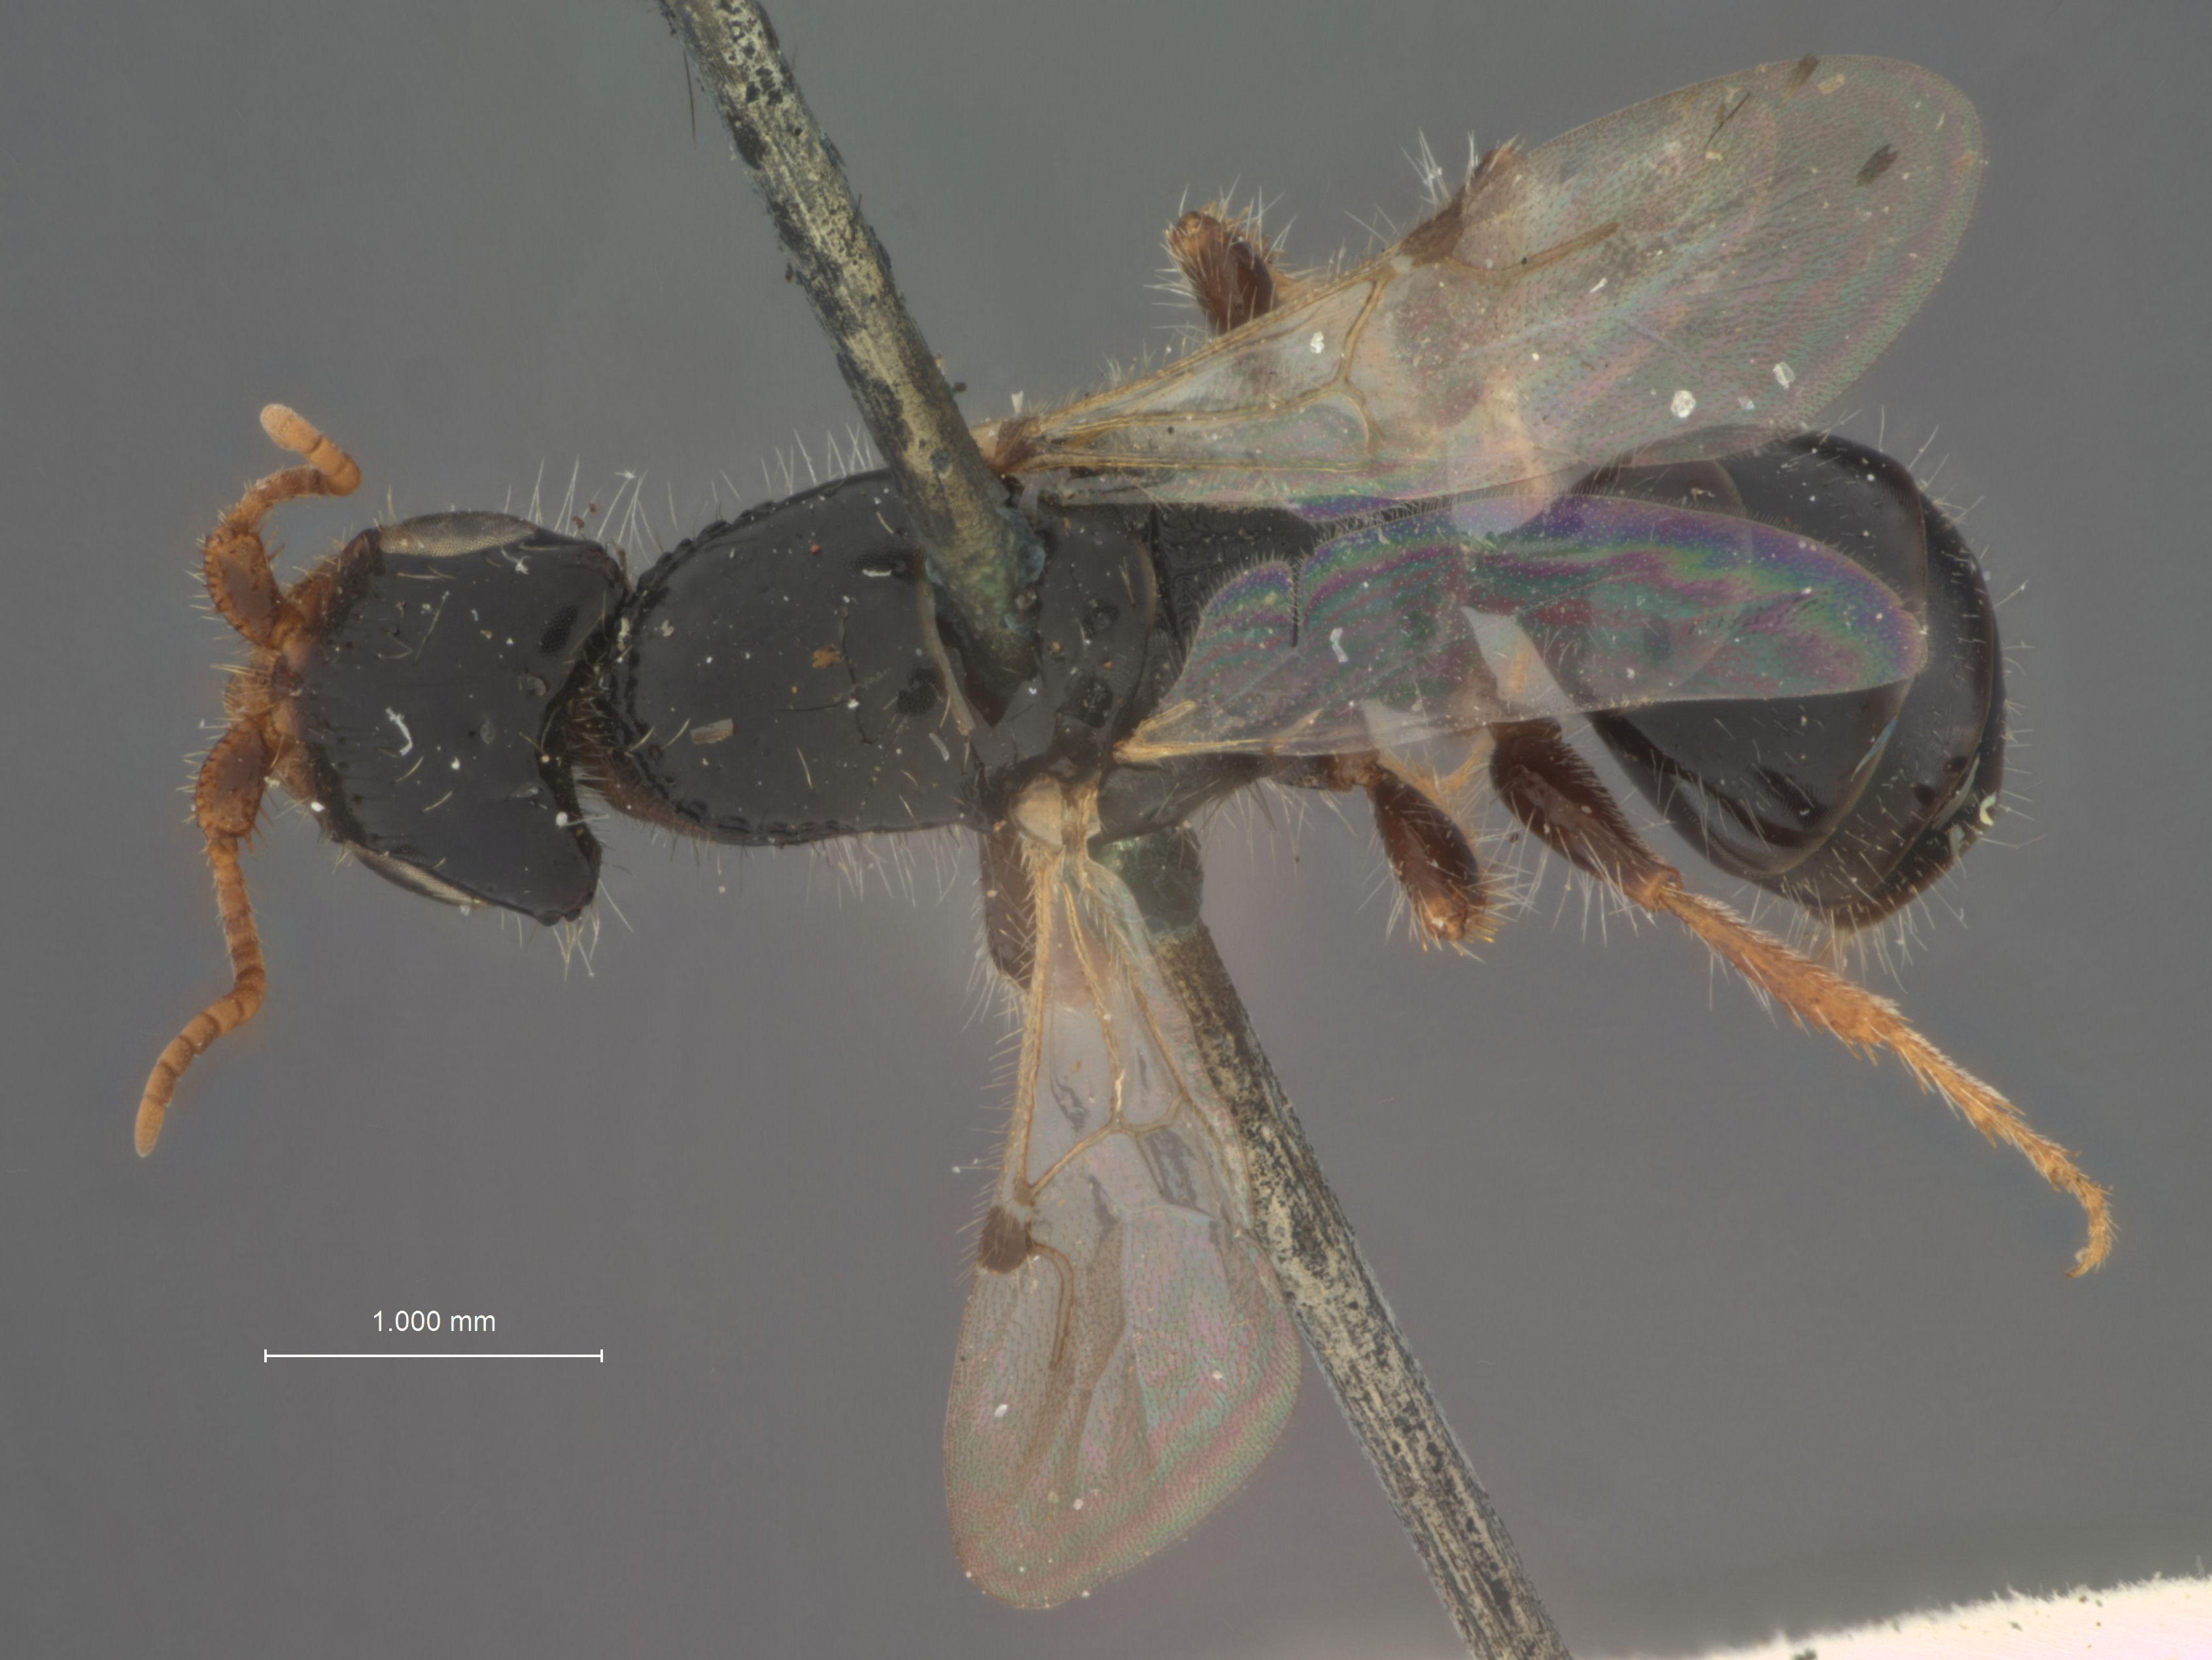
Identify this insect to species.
Pristobethylus indicus
